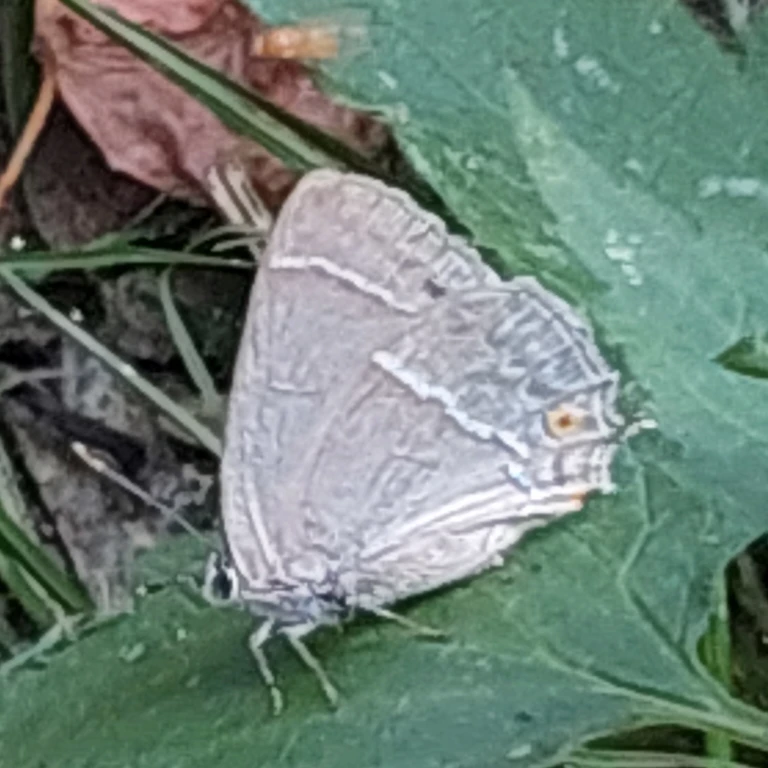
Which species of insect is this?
Favonius quercus (also Quercusia quercus)
